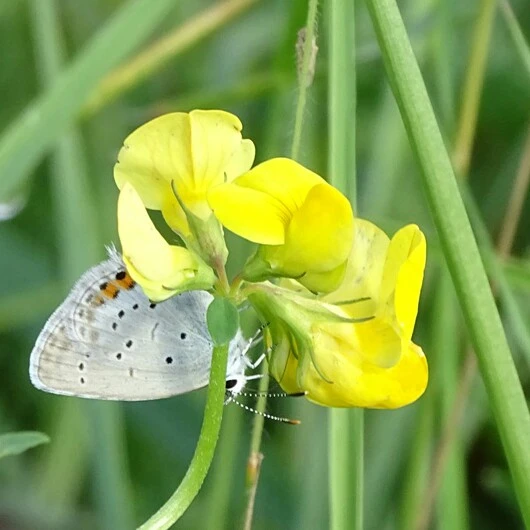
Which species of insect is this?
Cupido argiades (also Elkalyce argiades)
